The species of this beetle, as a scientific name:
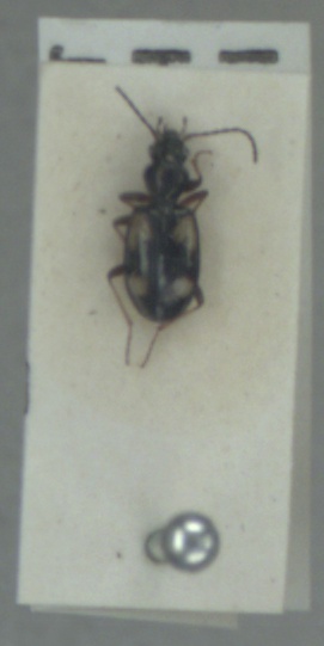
Bembidion illigeri
